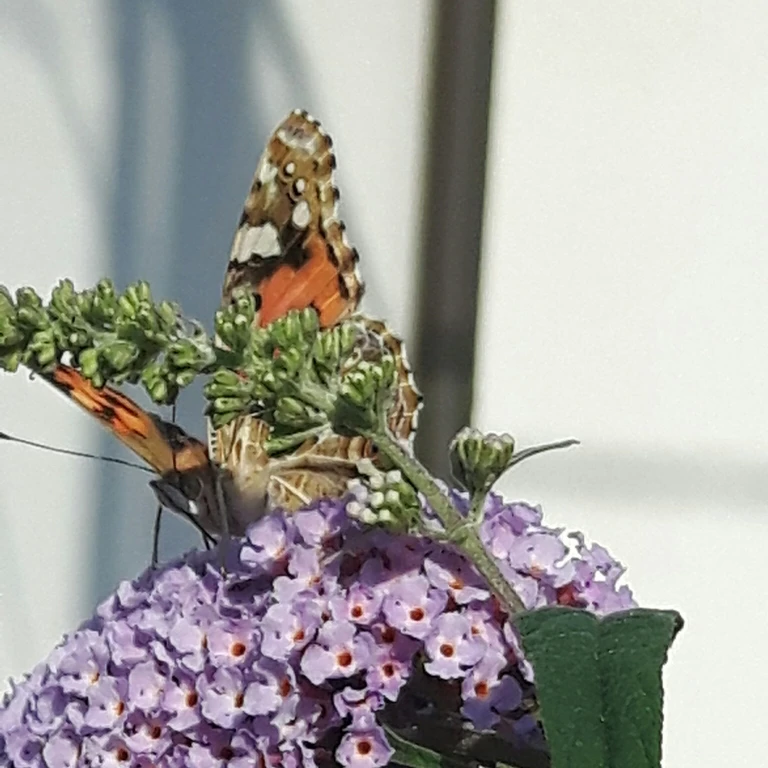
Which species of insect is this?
Vanessa cardui
